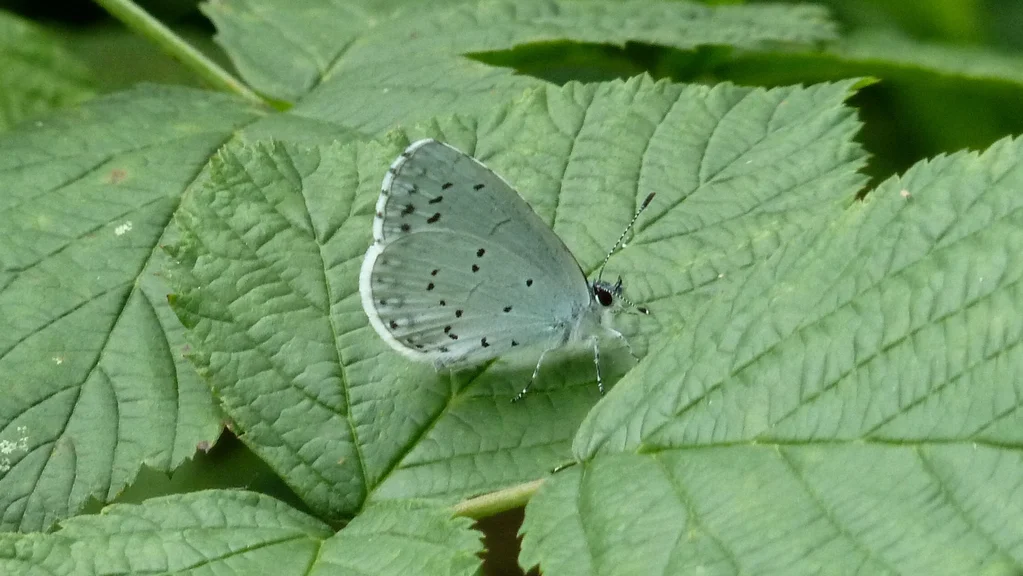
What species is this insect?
Celastrina argiolus
